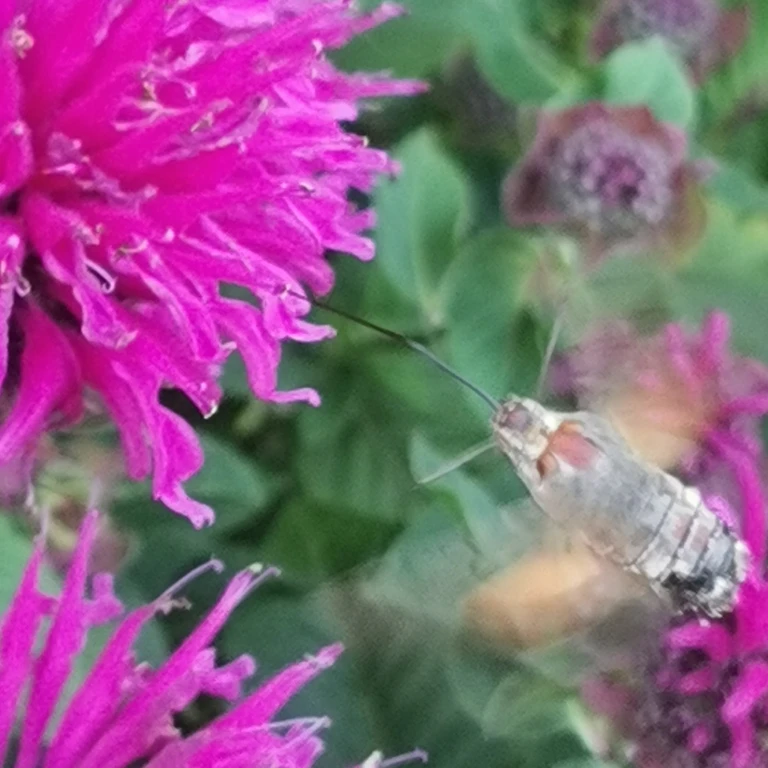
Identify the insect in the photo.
Macroglossum stellatarum
